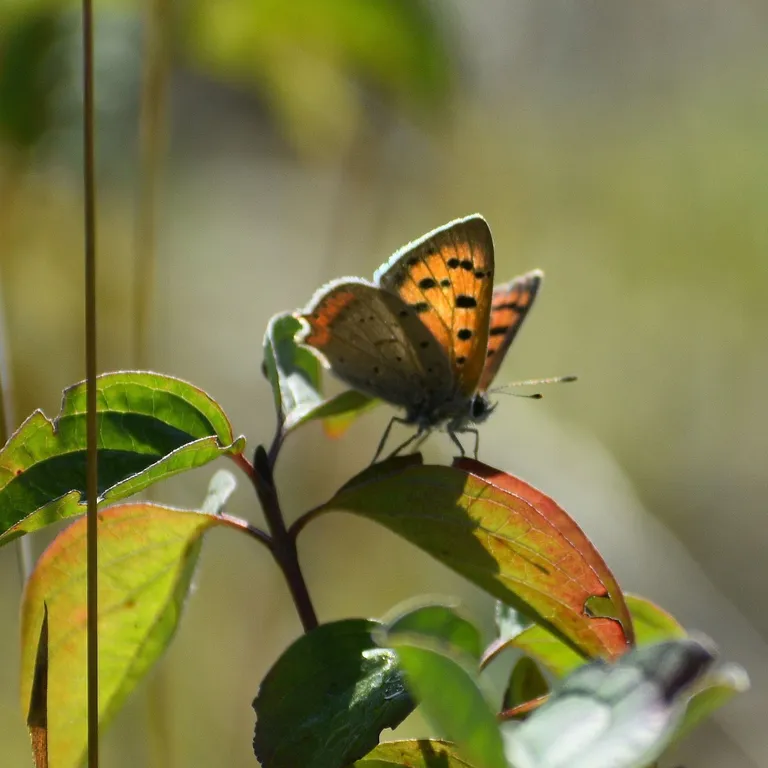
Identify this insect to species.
Lycaena phlaeas
